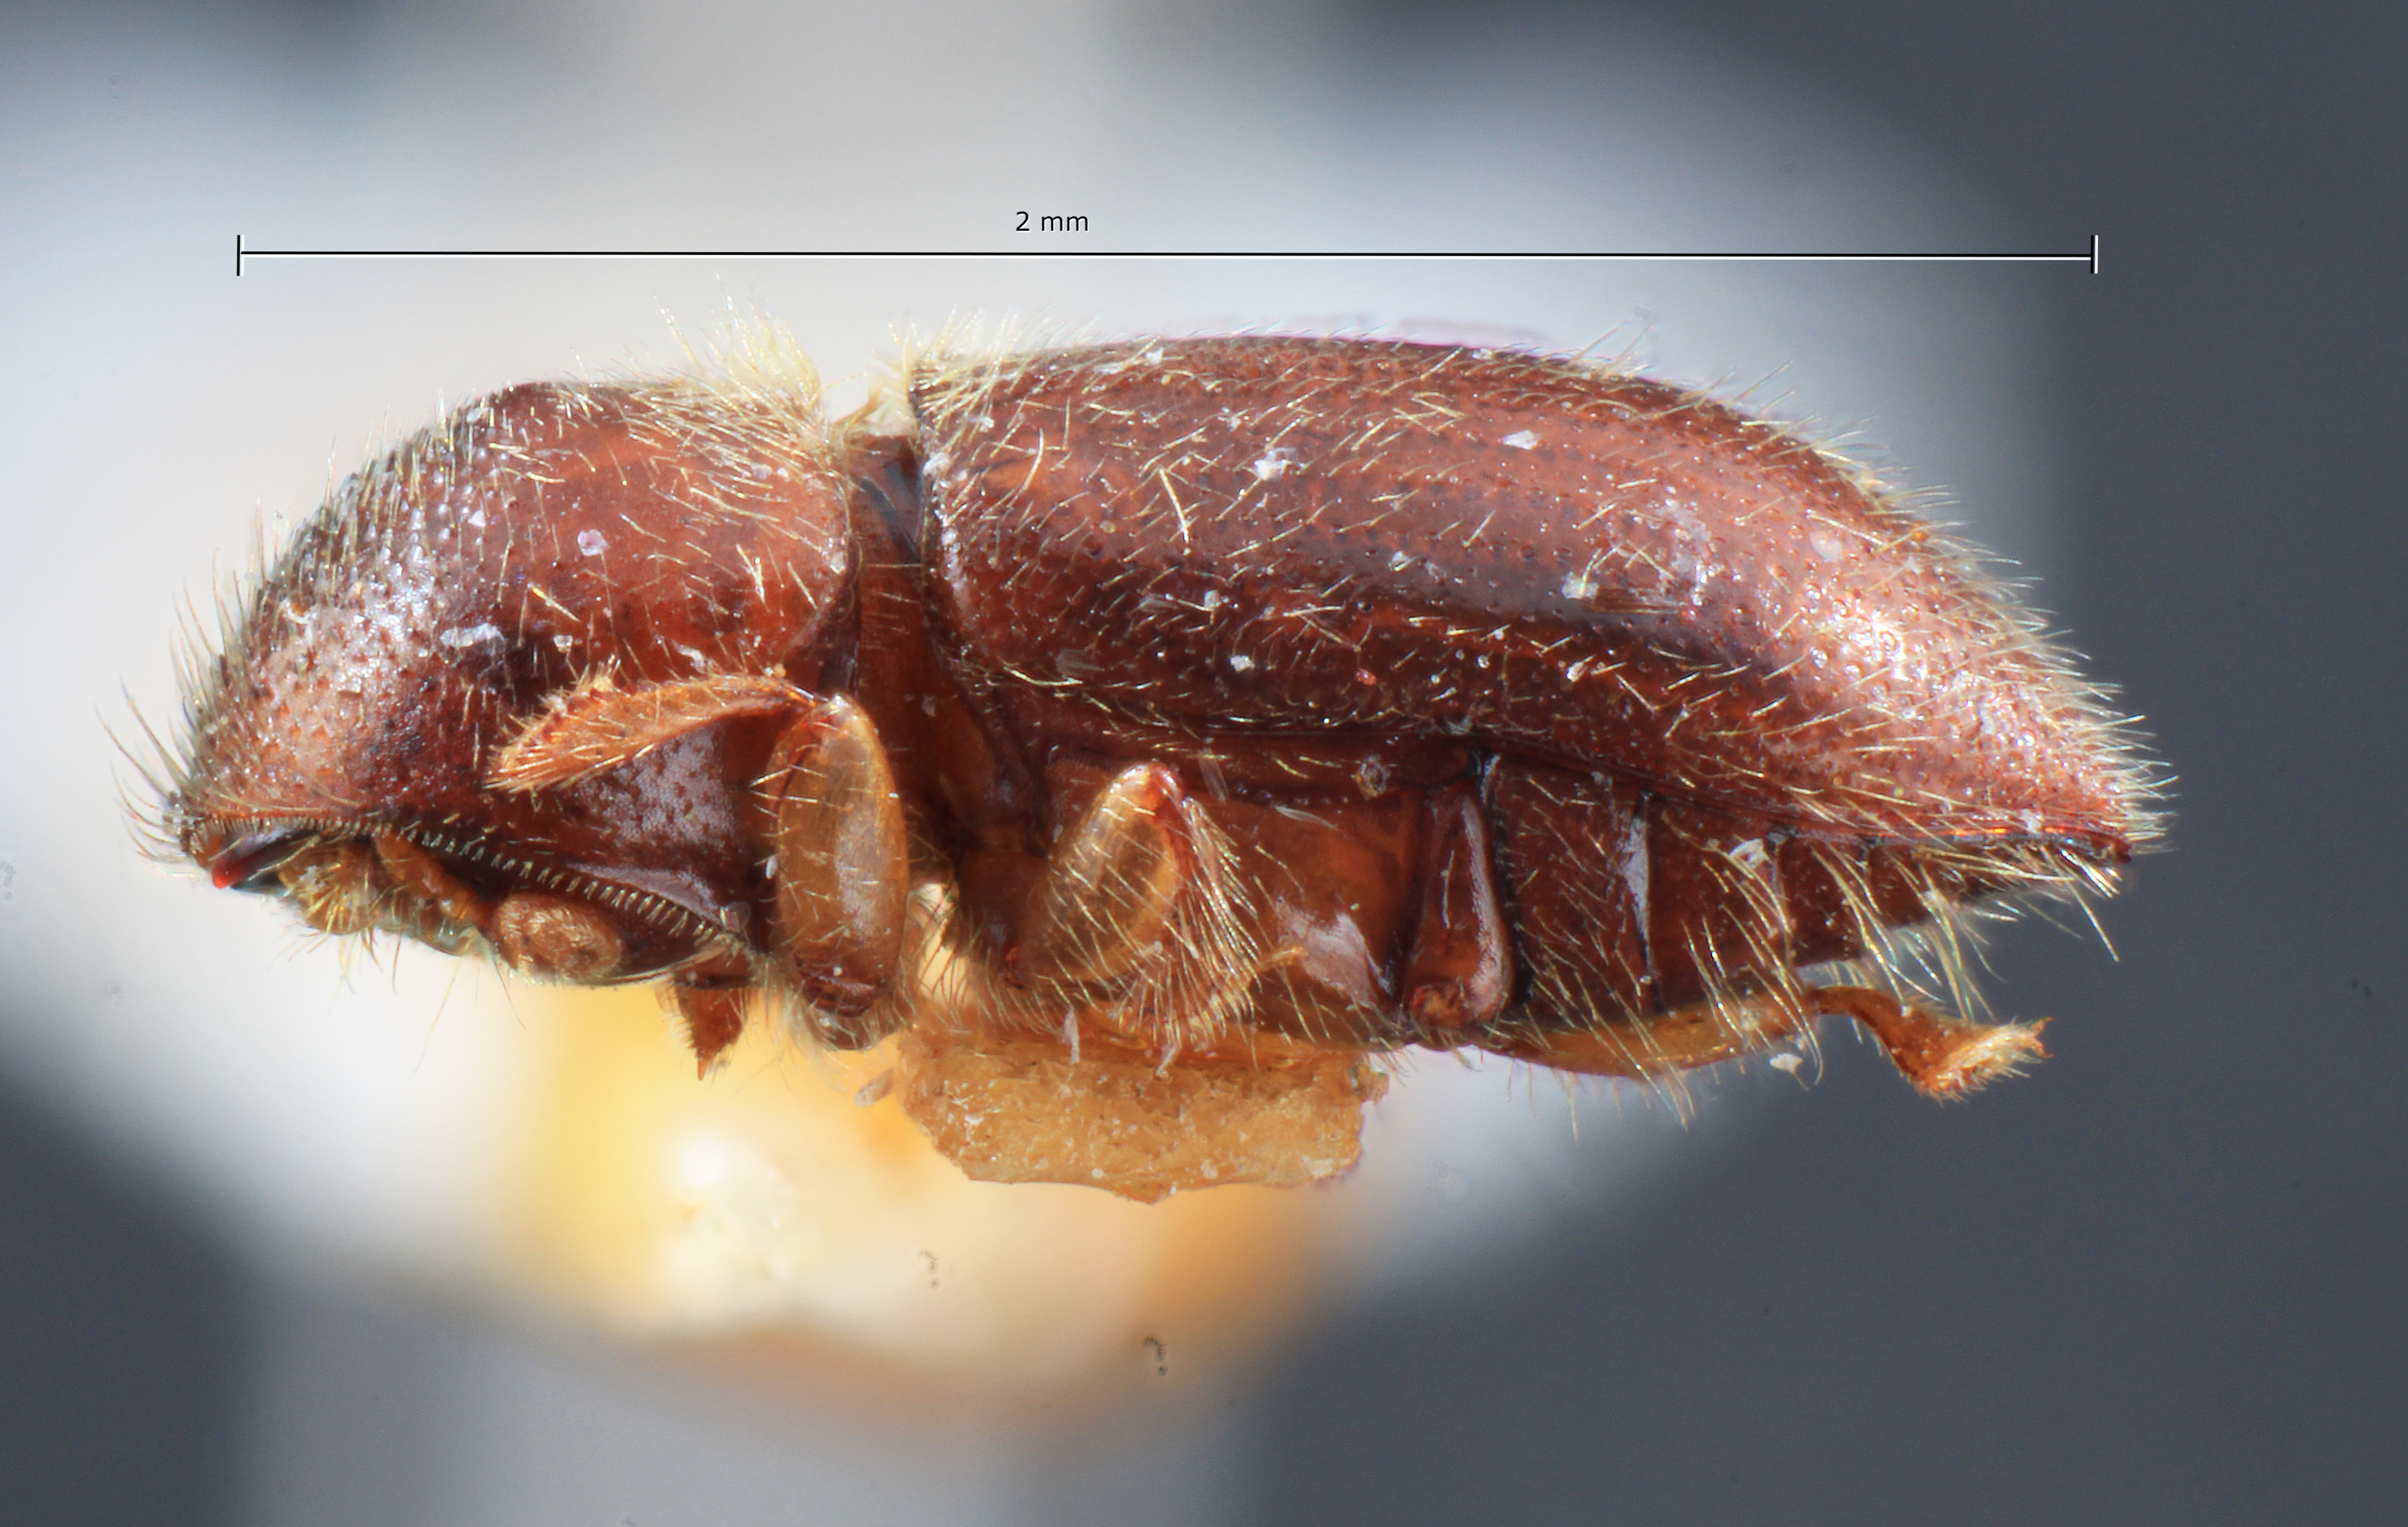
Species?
Xyleborus cuneolus
